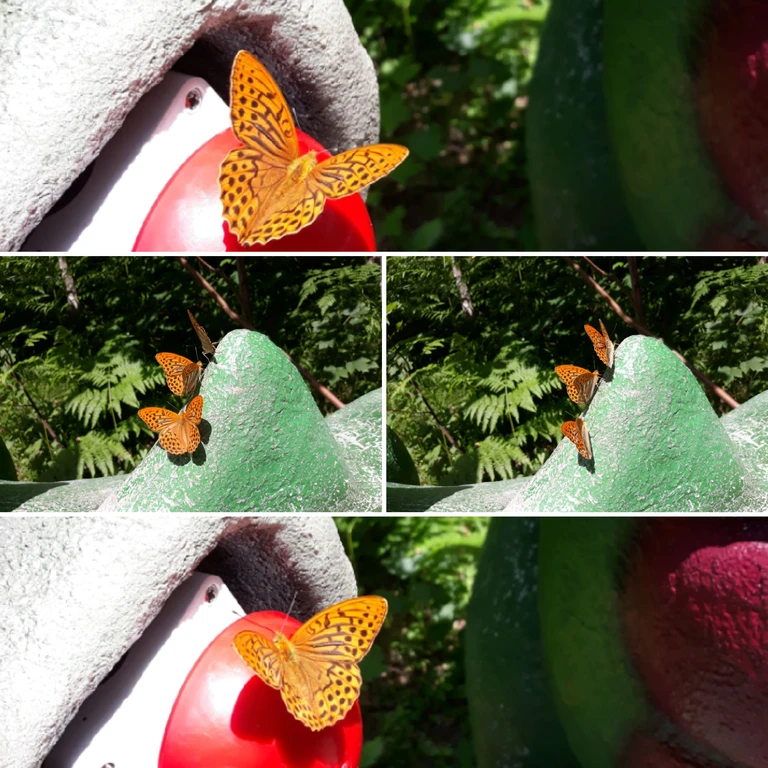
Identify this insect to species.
Argynnis paphia
